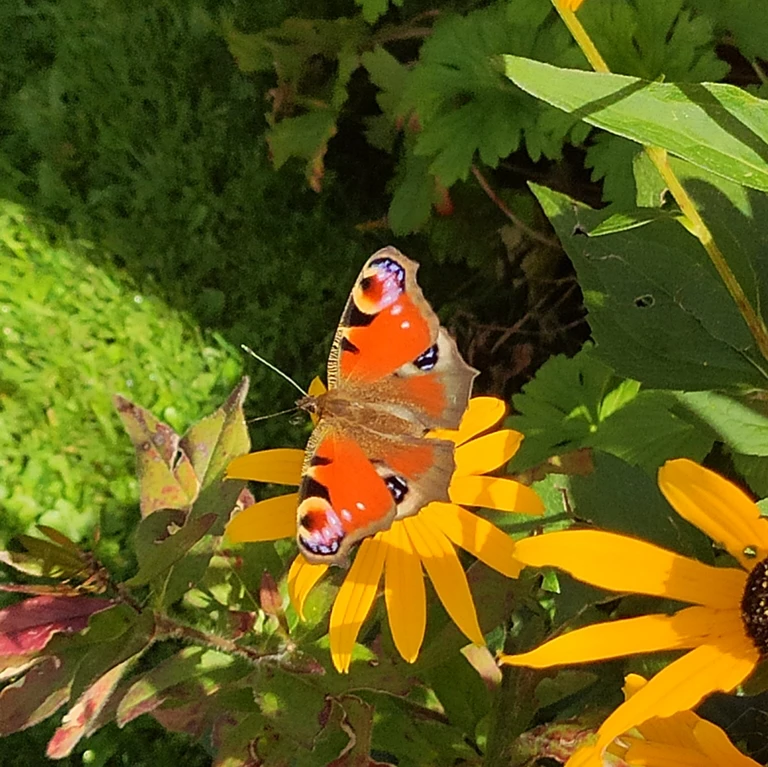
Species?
Aglais io
